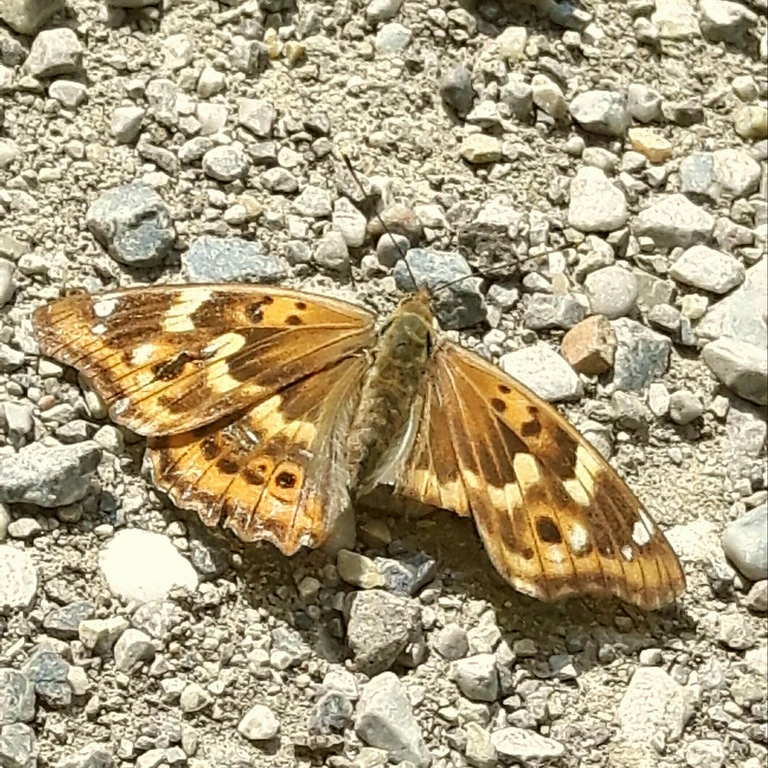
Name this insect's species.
Apatura ilia
